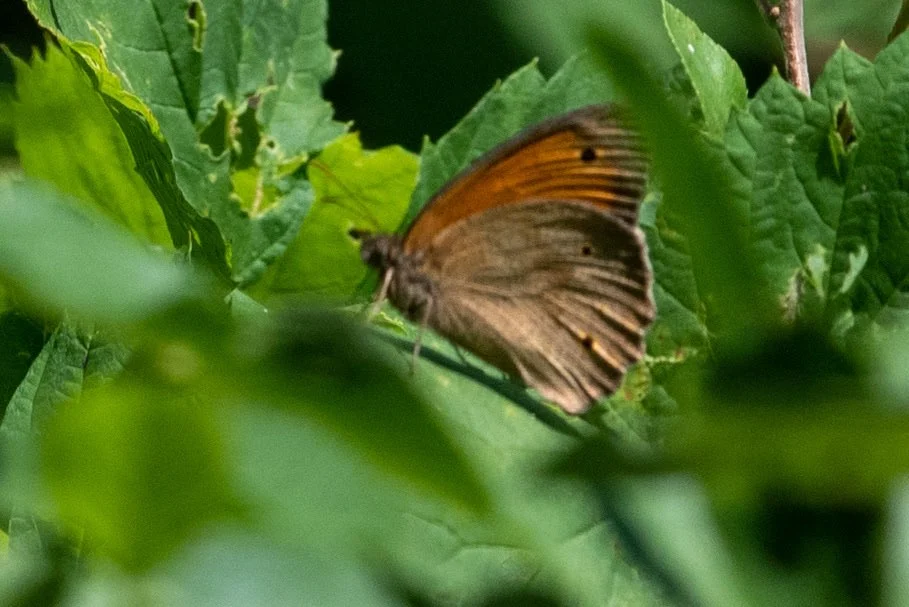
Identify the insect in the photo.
Maniola jurtina
